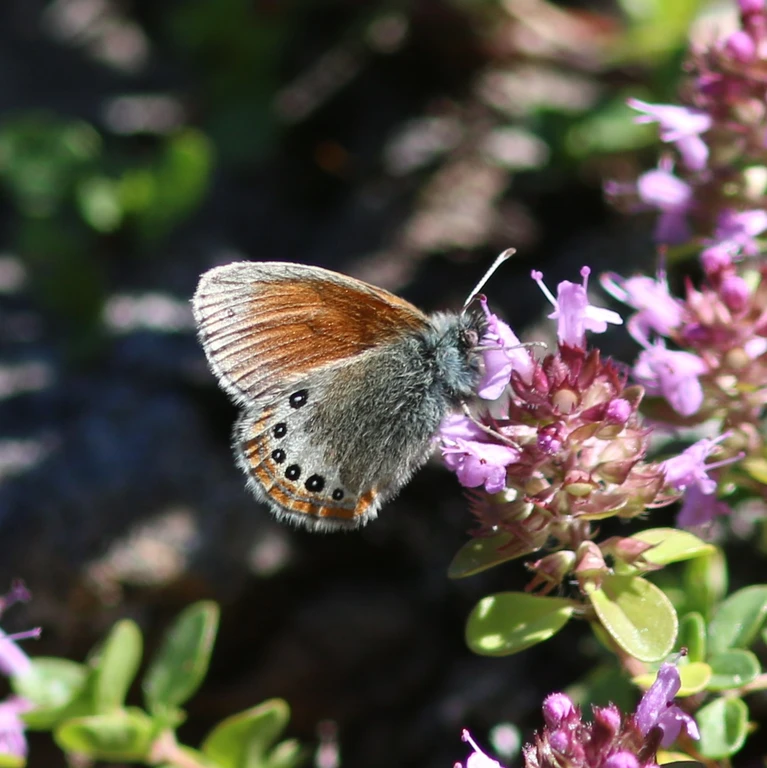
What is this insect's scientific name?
Coenonympha gardetta
